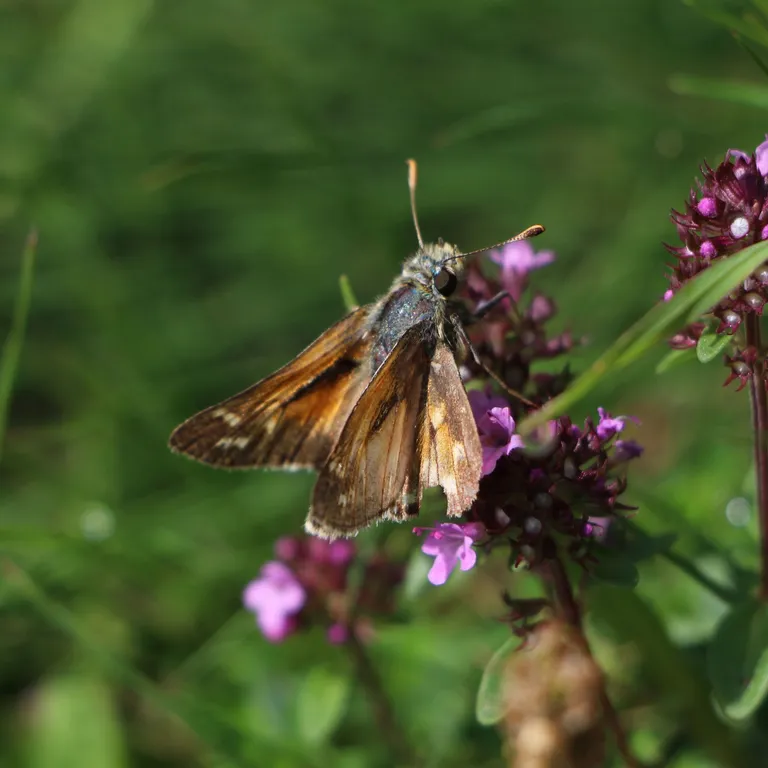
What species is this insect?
Hesperia comma
